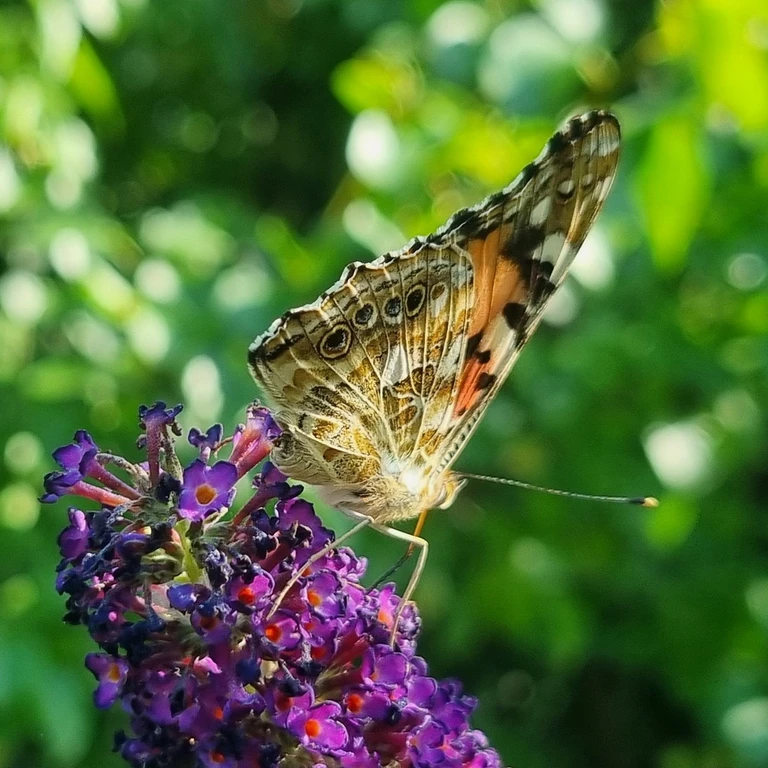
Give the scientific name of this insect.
Vanessa cardui
